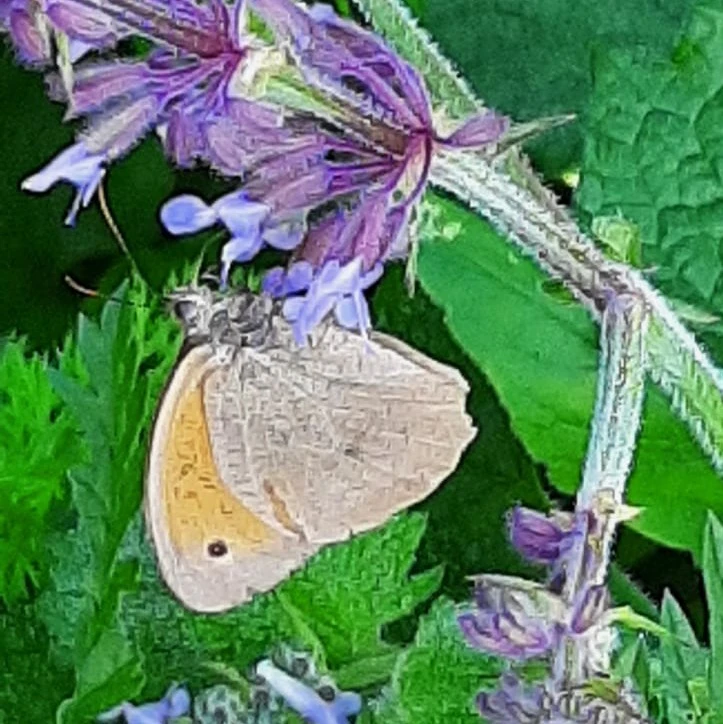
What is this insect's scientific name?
Maniola jurtina
